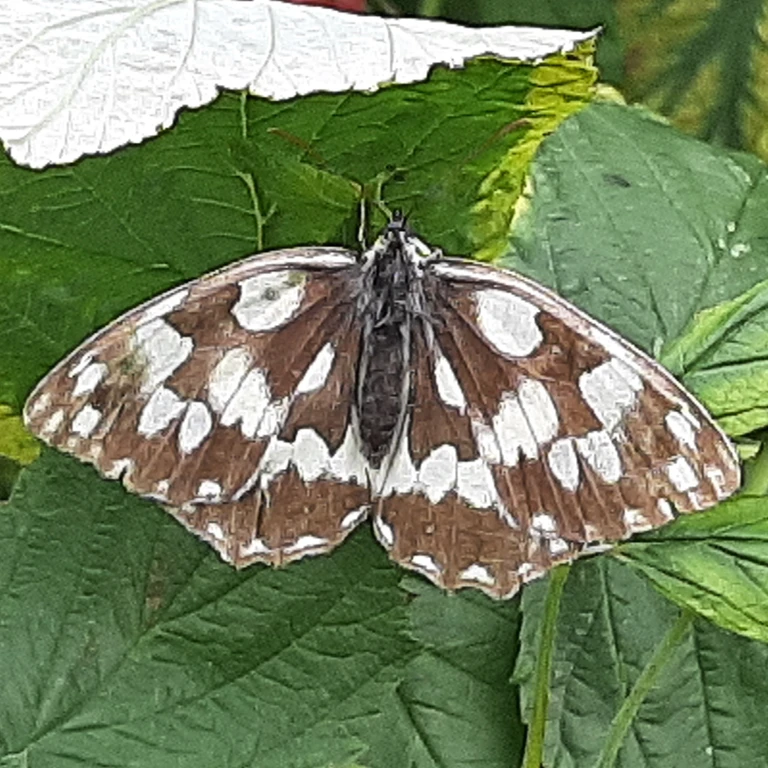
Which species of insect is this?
Melanargia galathea
